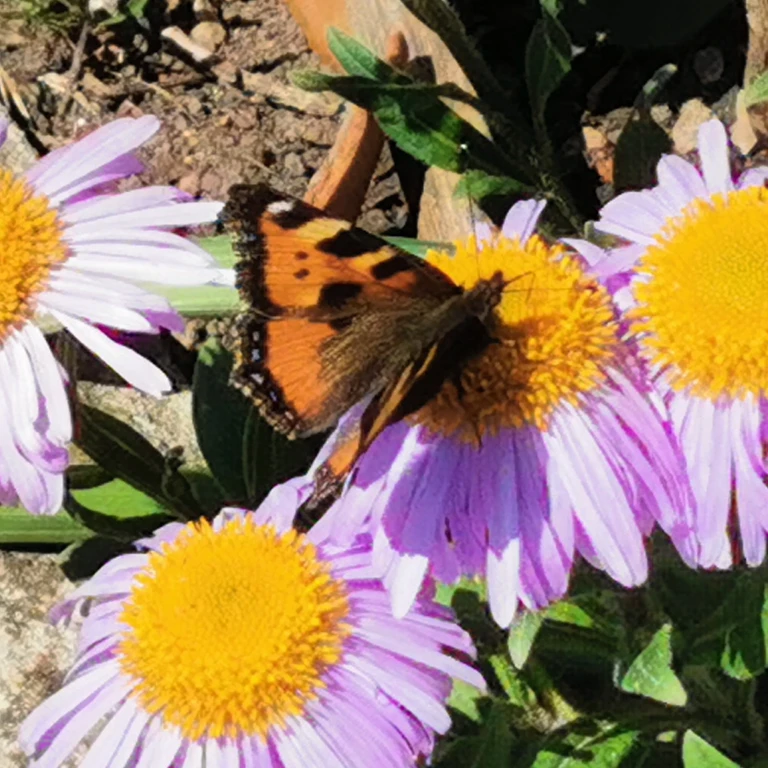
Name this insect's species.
Aglais urticae
